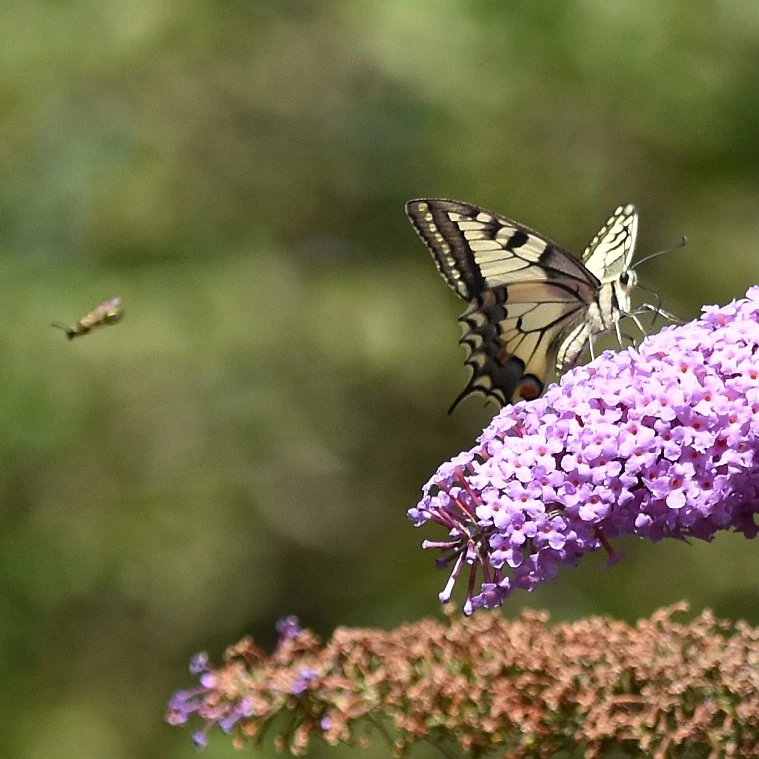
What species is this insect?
Papilio machaon
